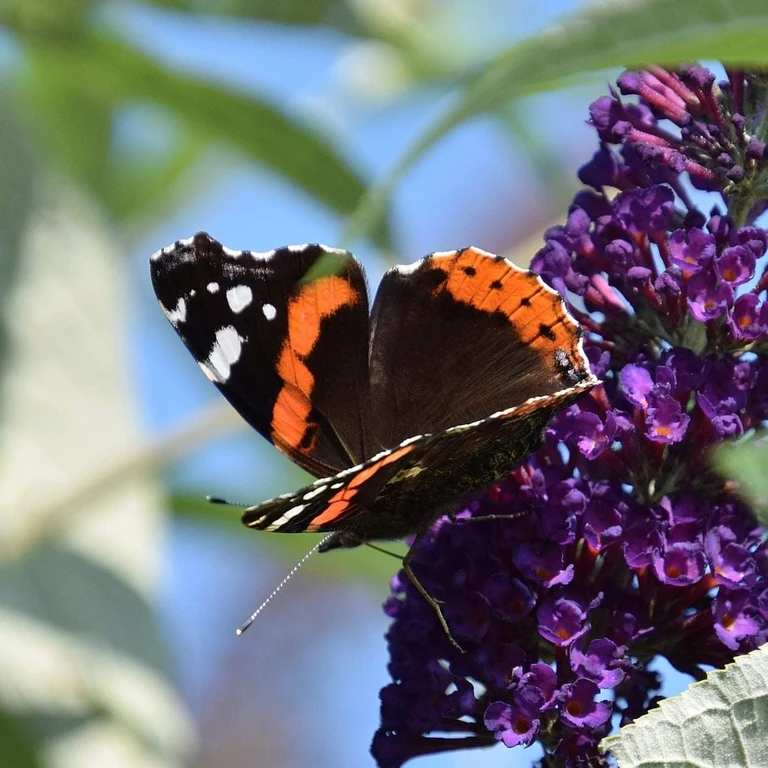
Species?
Vanessa atalanta
